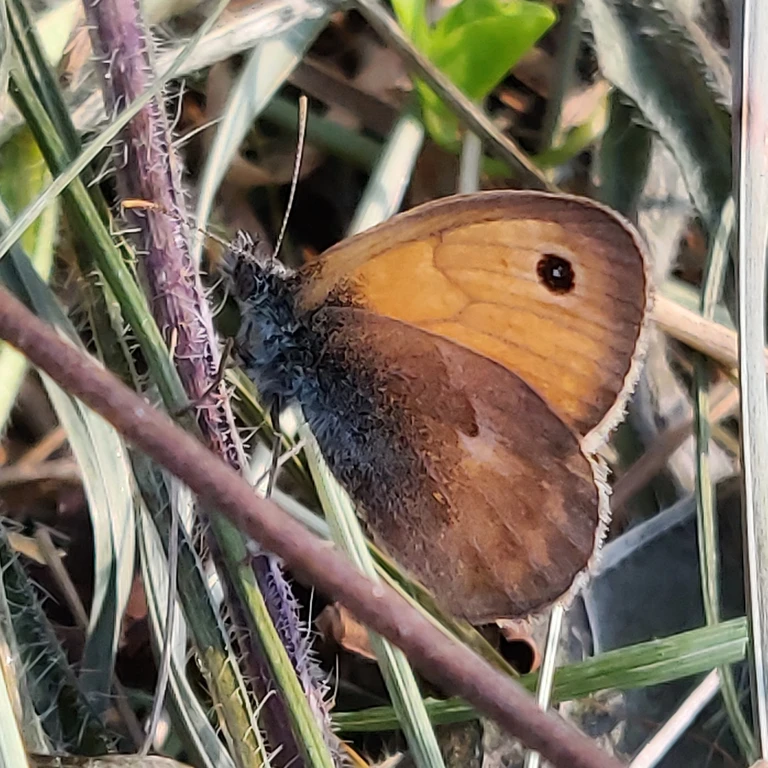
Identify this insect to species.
Coenonympha pamphilus
